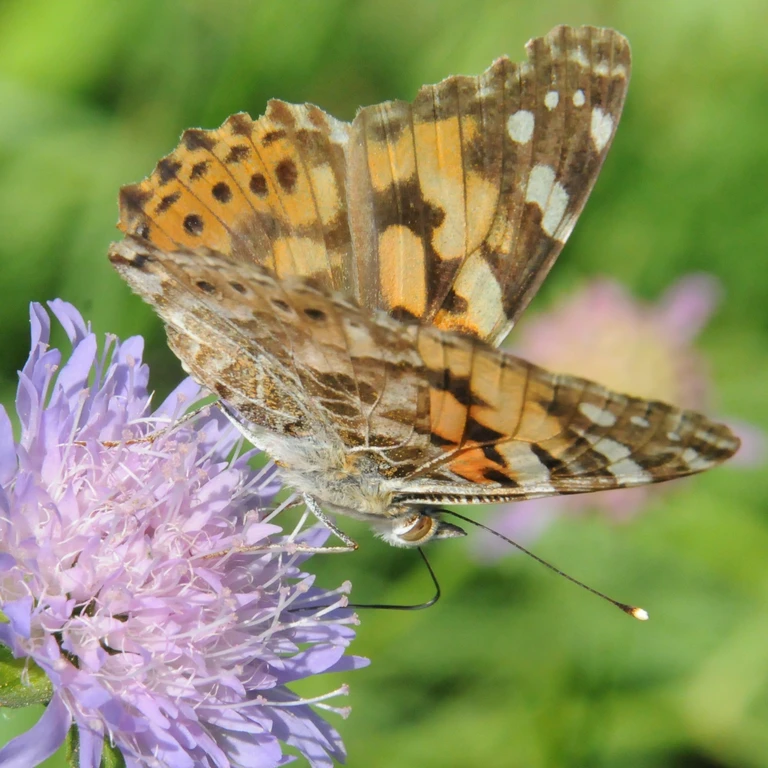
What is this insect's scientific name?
Vanessa cardui
